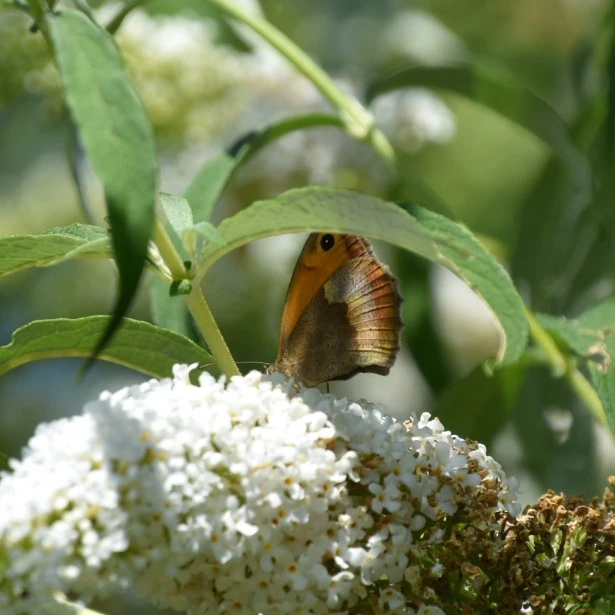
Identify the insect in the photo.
Maniola jurtina
